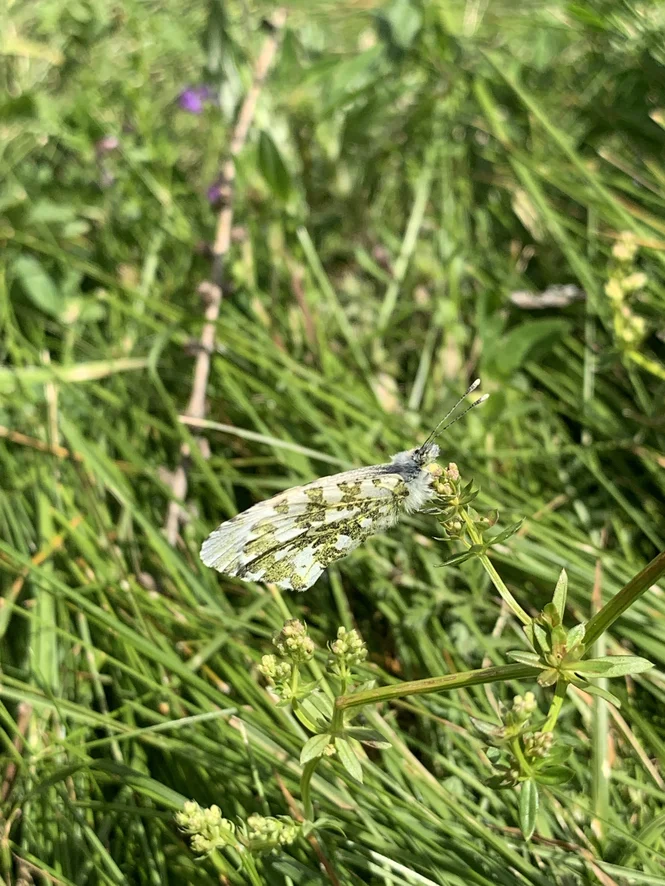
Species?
Anthocharis cardamines
